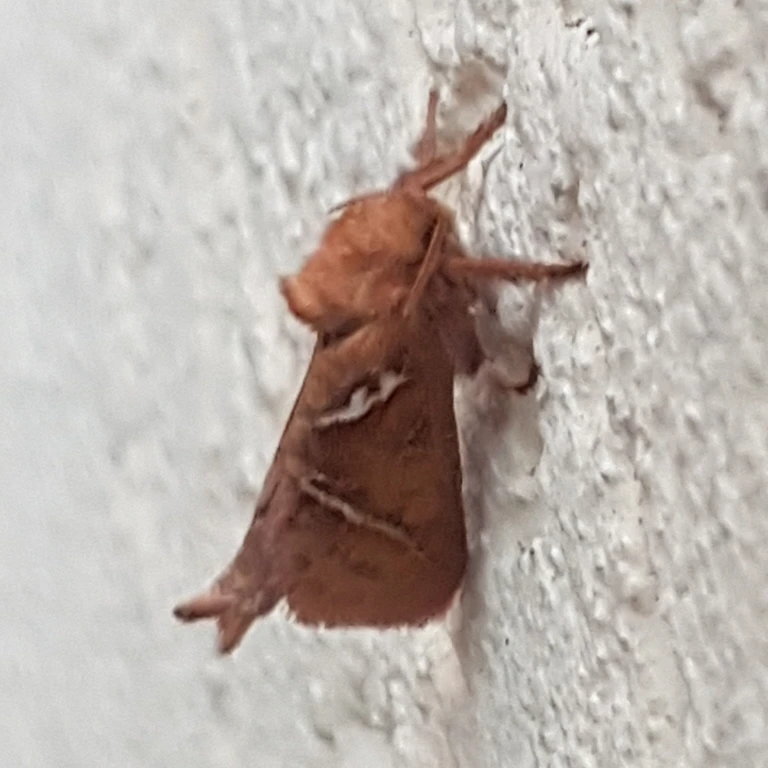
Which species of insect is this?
Triodia sylvina
